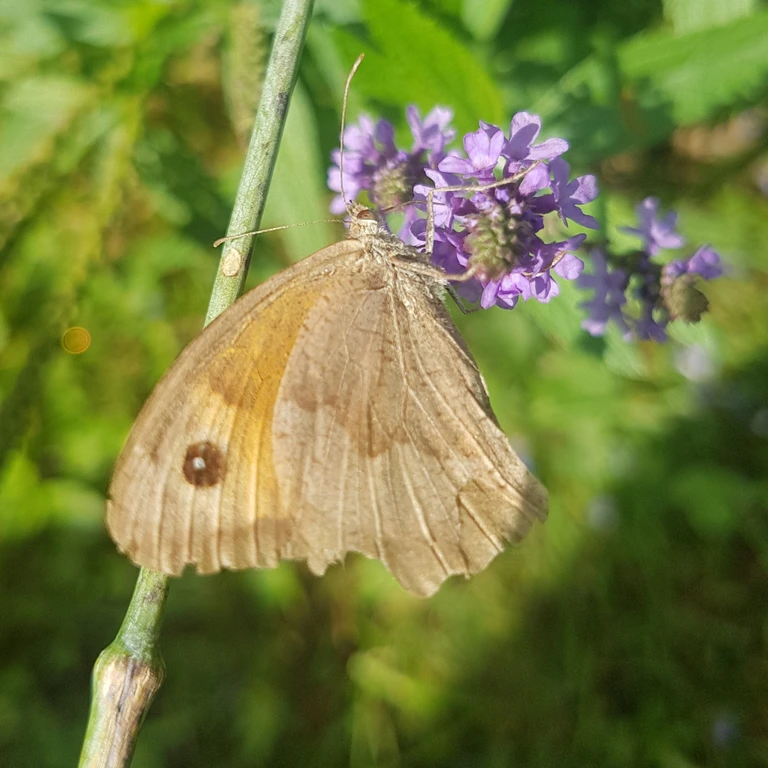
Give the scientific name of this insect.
Maniola jurtina
